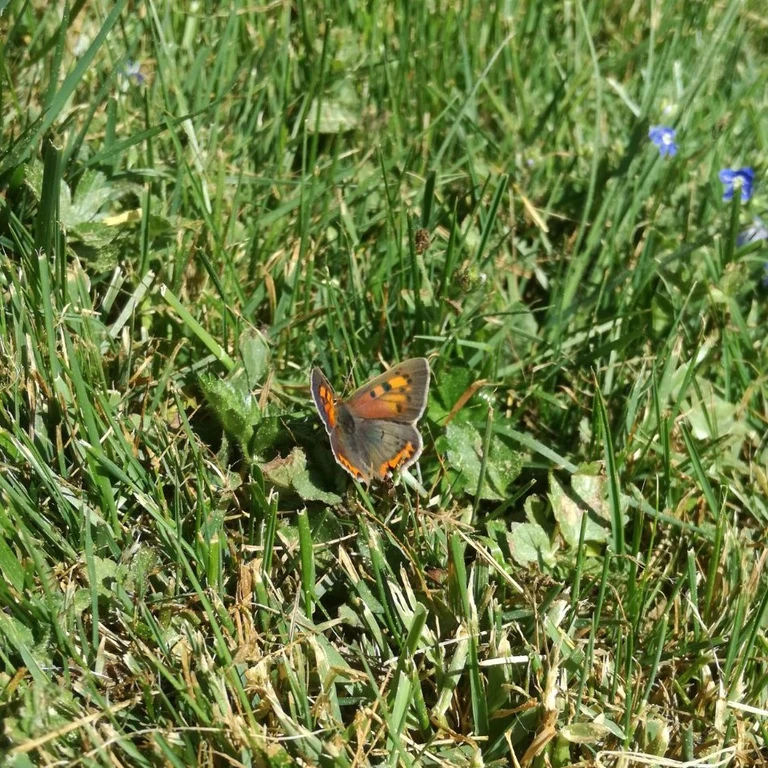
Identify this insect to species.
Lycaena phlaeas
